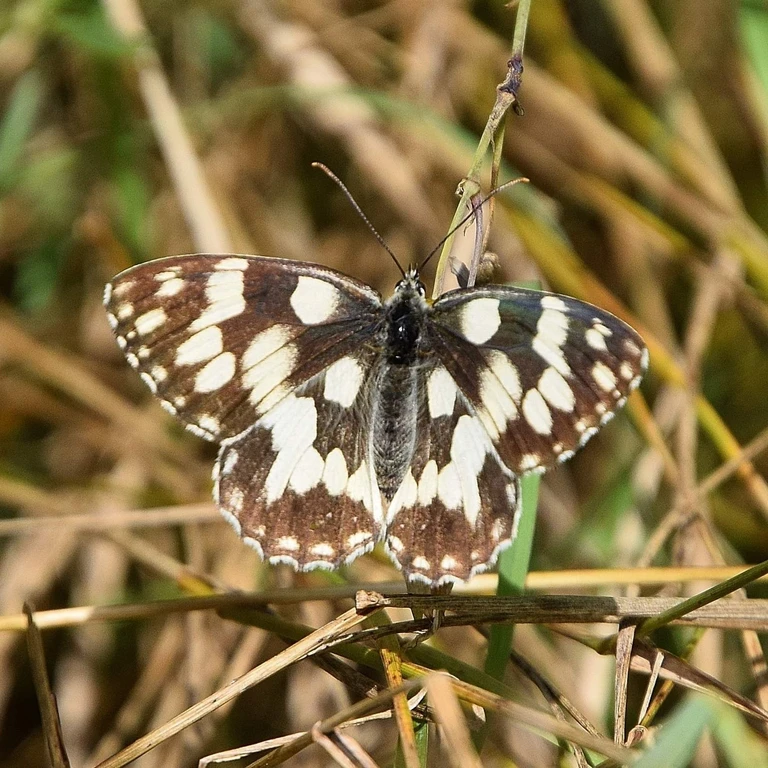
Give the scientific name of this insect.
Melanargia galathea
